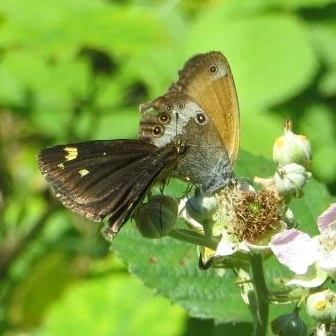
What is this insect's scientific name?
Heteropterus morpheus
